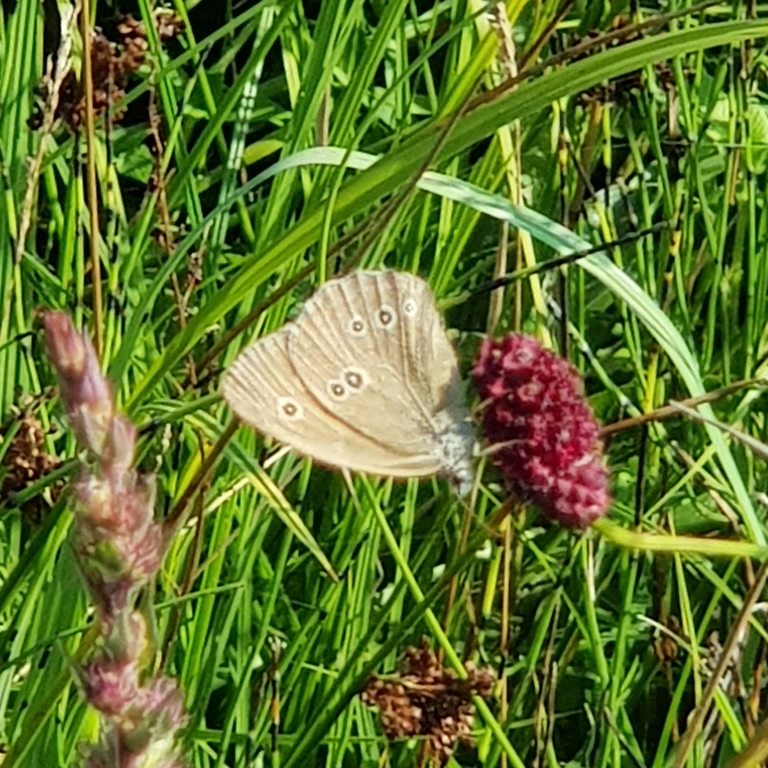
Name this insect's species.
Aphantopus hyperantus
